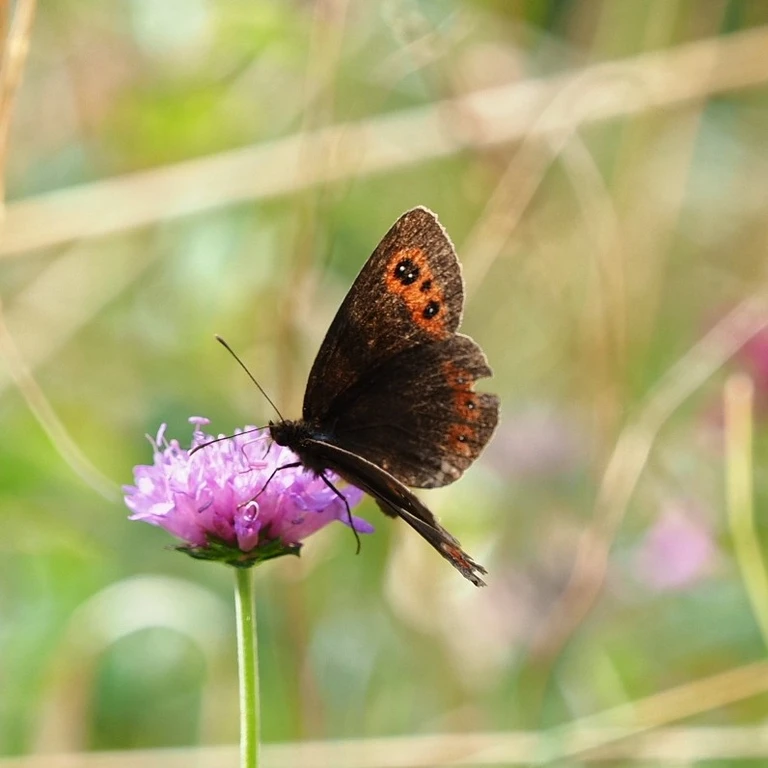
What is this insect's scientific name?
Erebia aethiops
